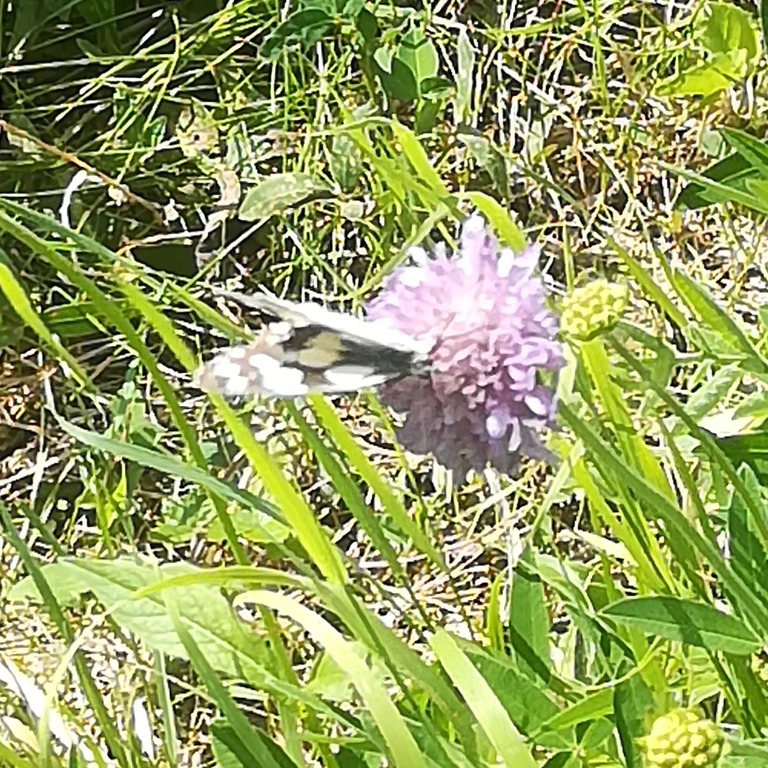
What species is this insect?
Melanargia galathea
